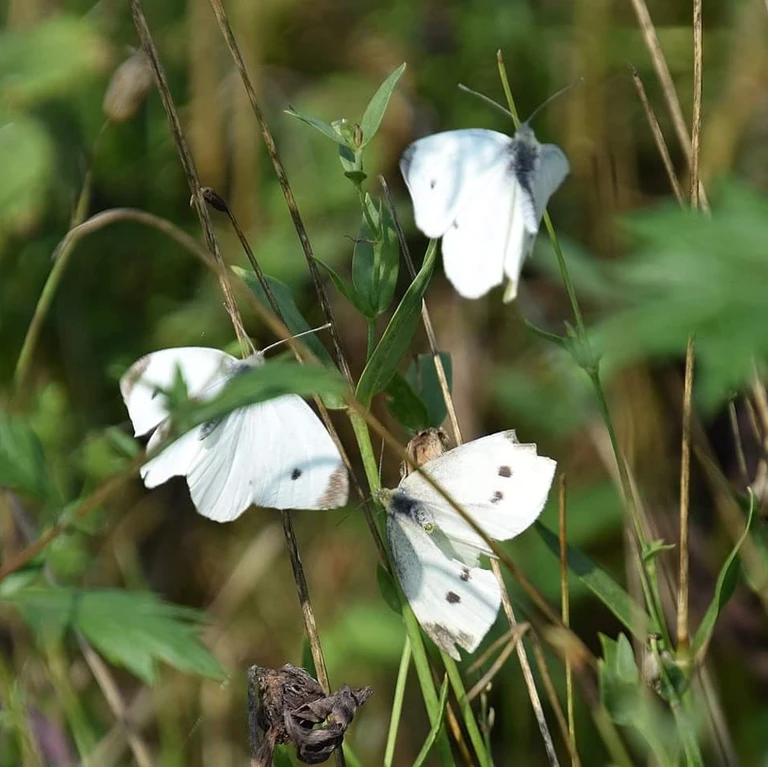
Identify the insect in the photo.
Pieris rapae
